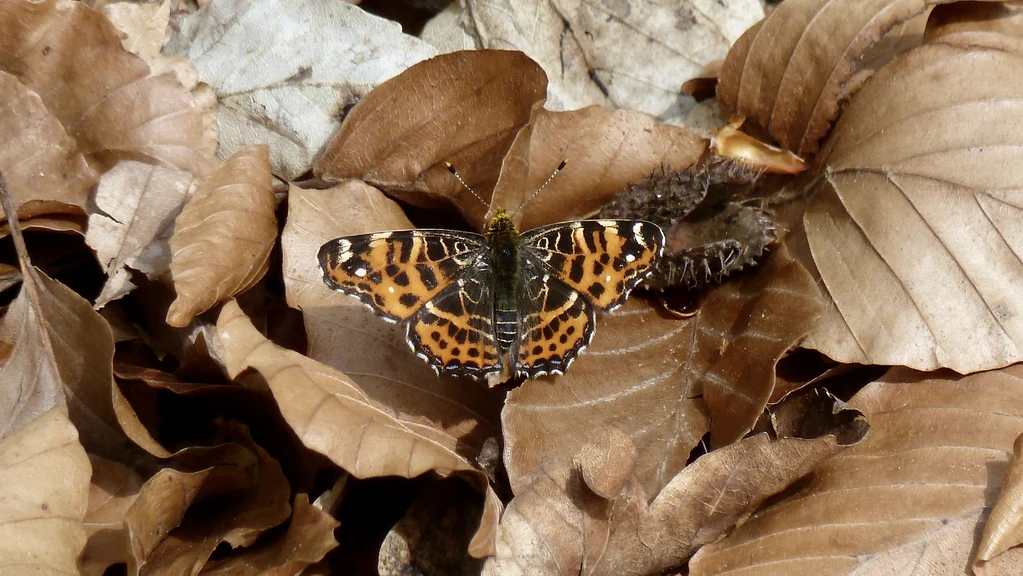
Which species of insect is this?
Araschnia levana
